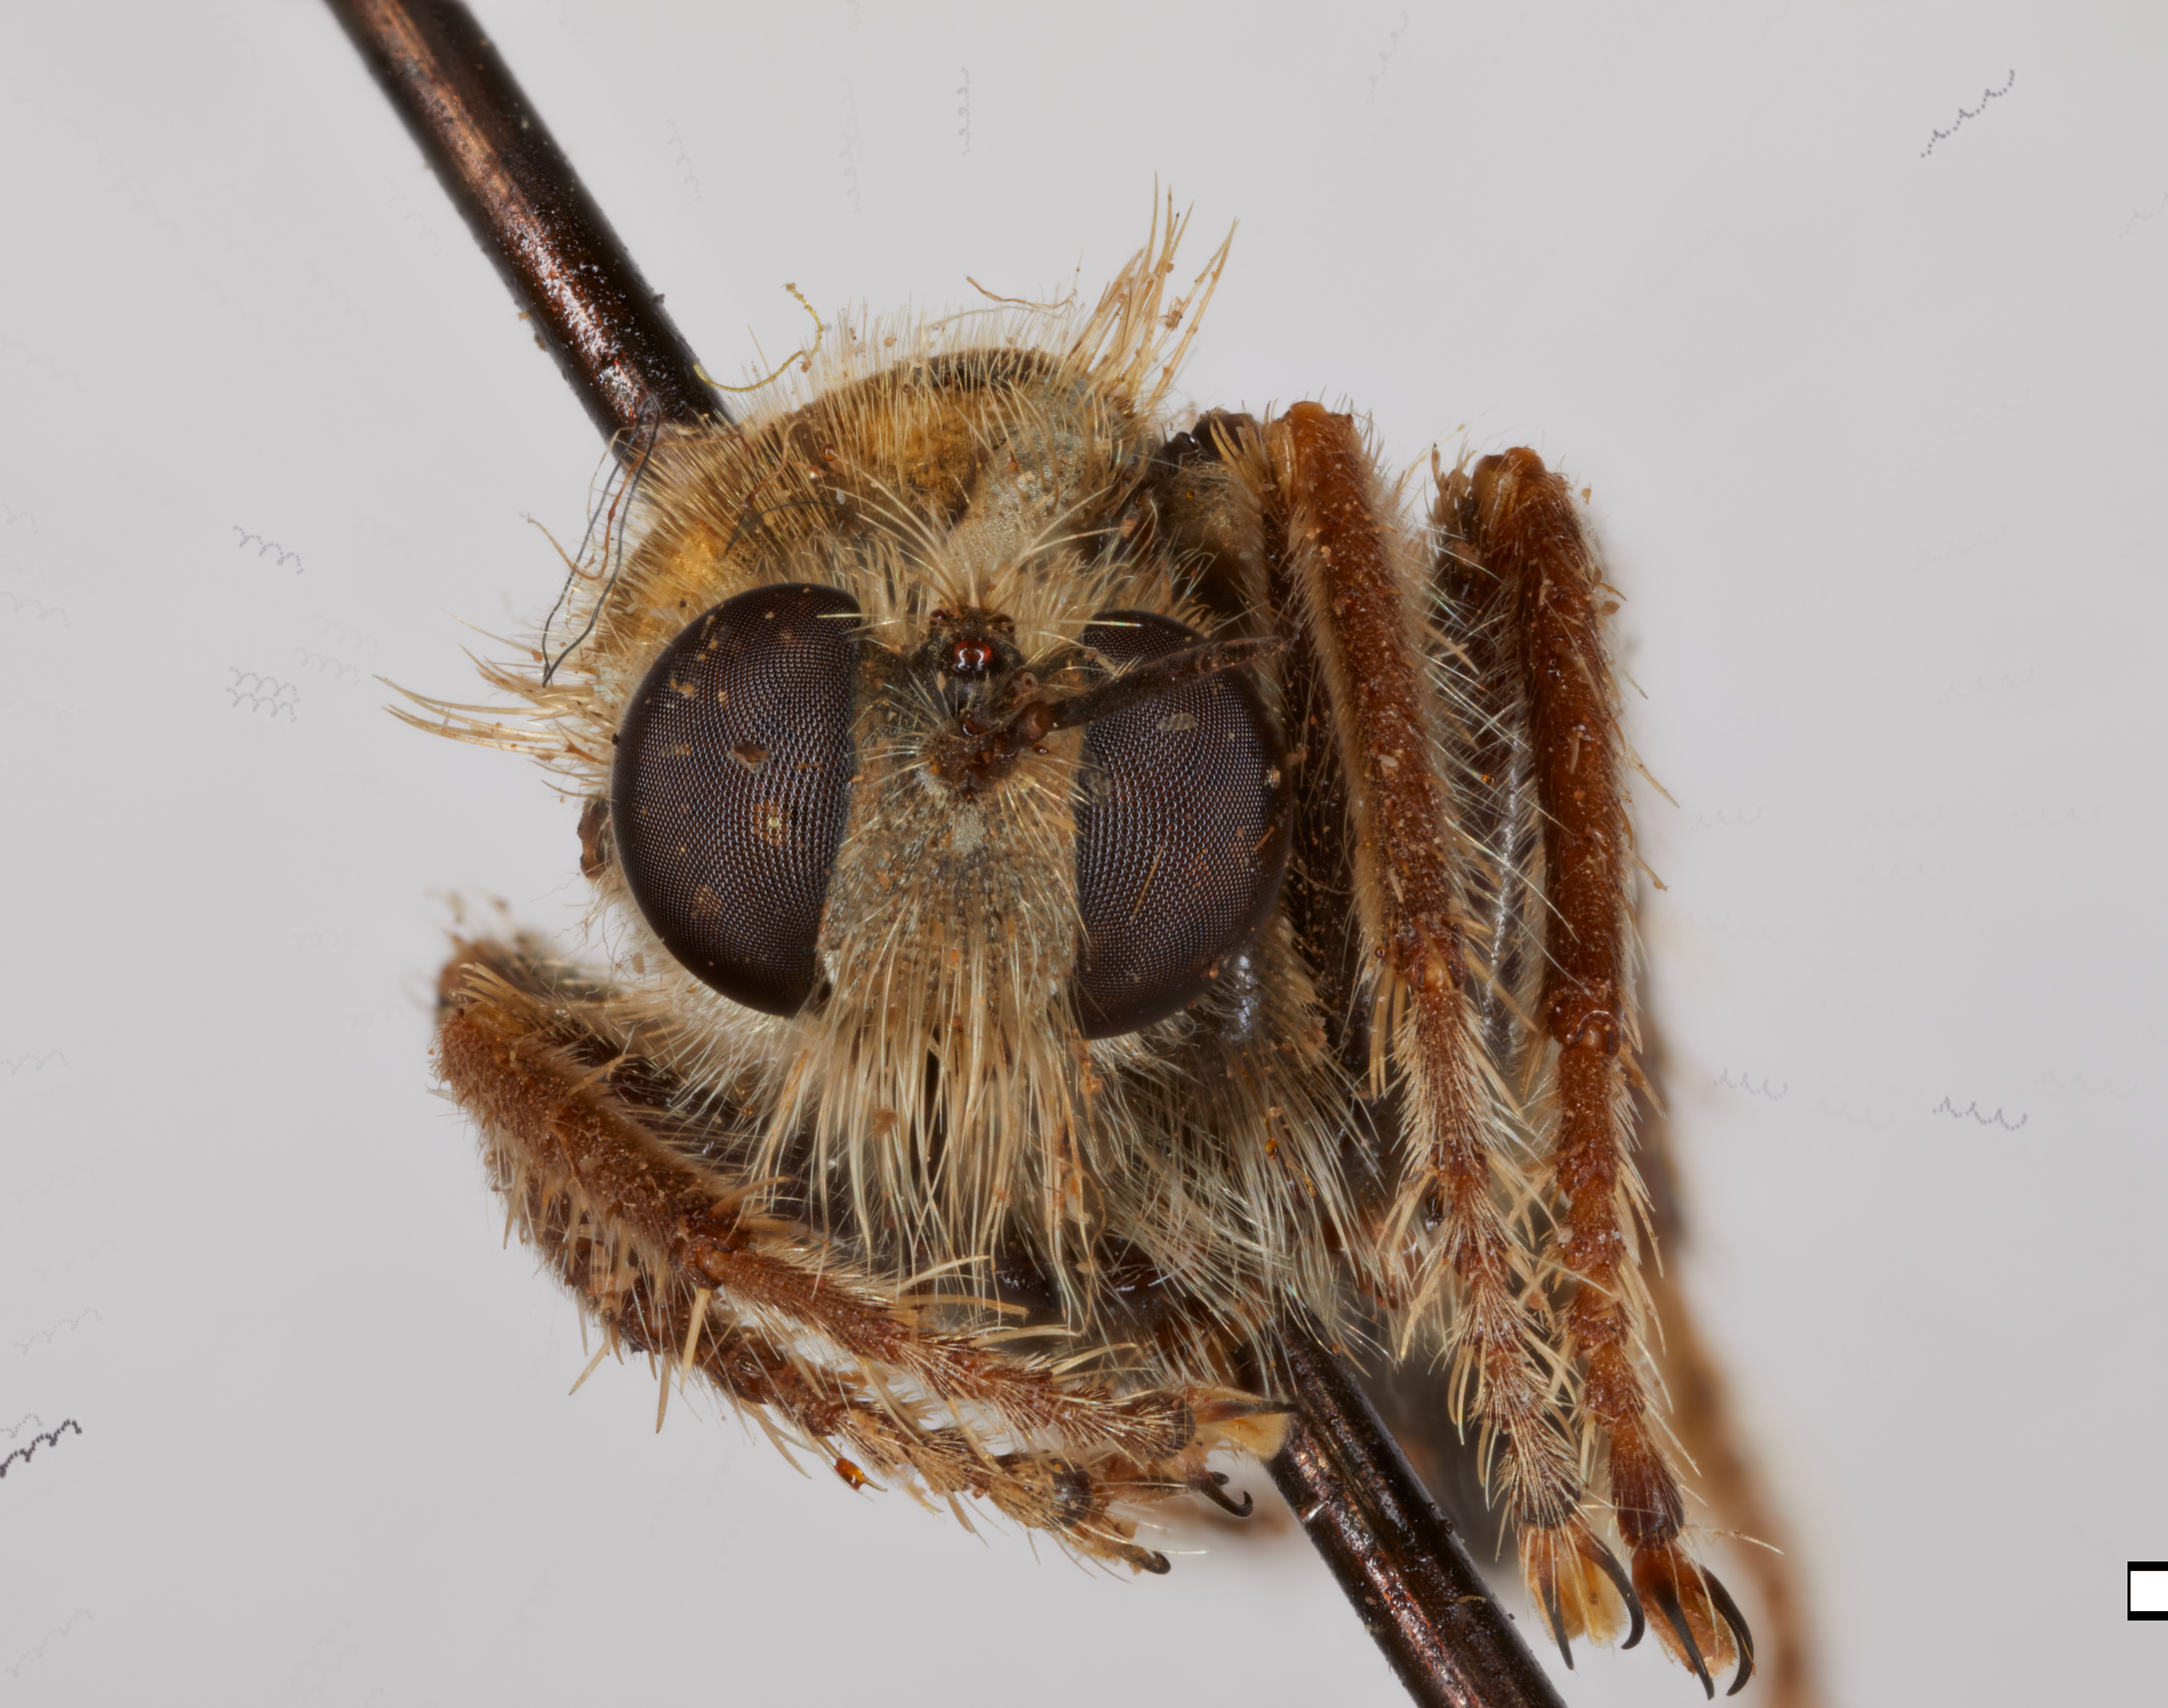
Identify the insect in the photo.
Ceraturgopsis oklahomensis
